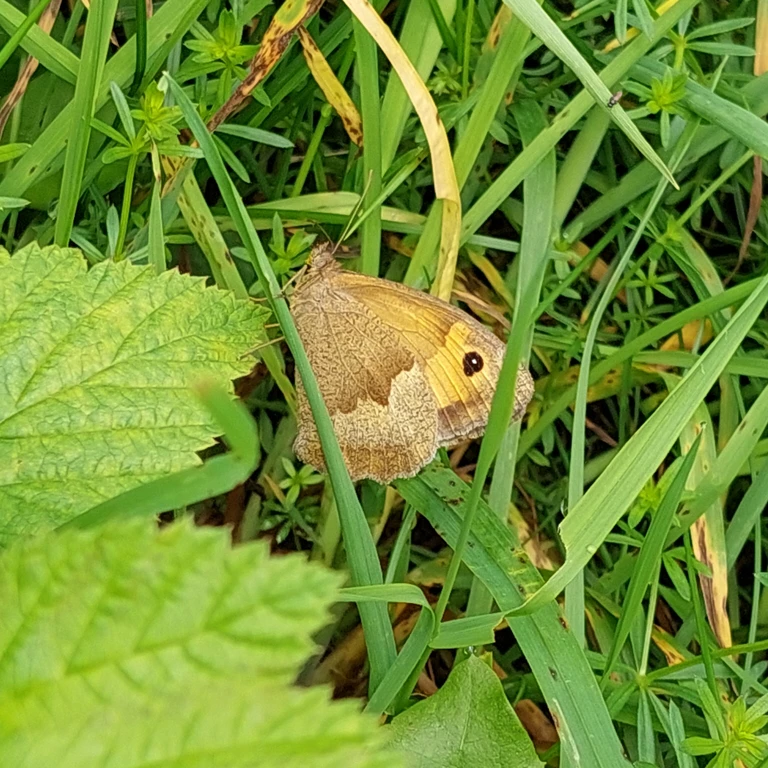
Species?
Maniola jurtina
